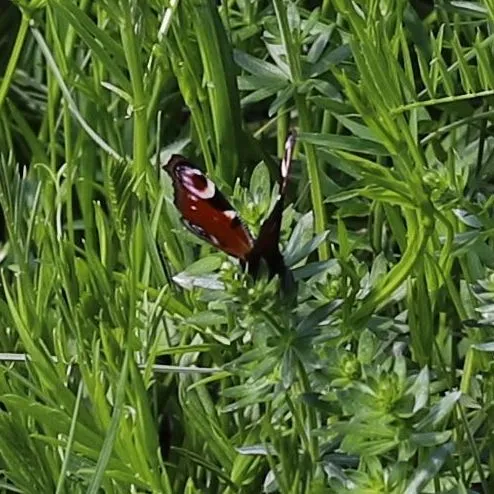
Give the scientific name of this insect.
Aglais io
